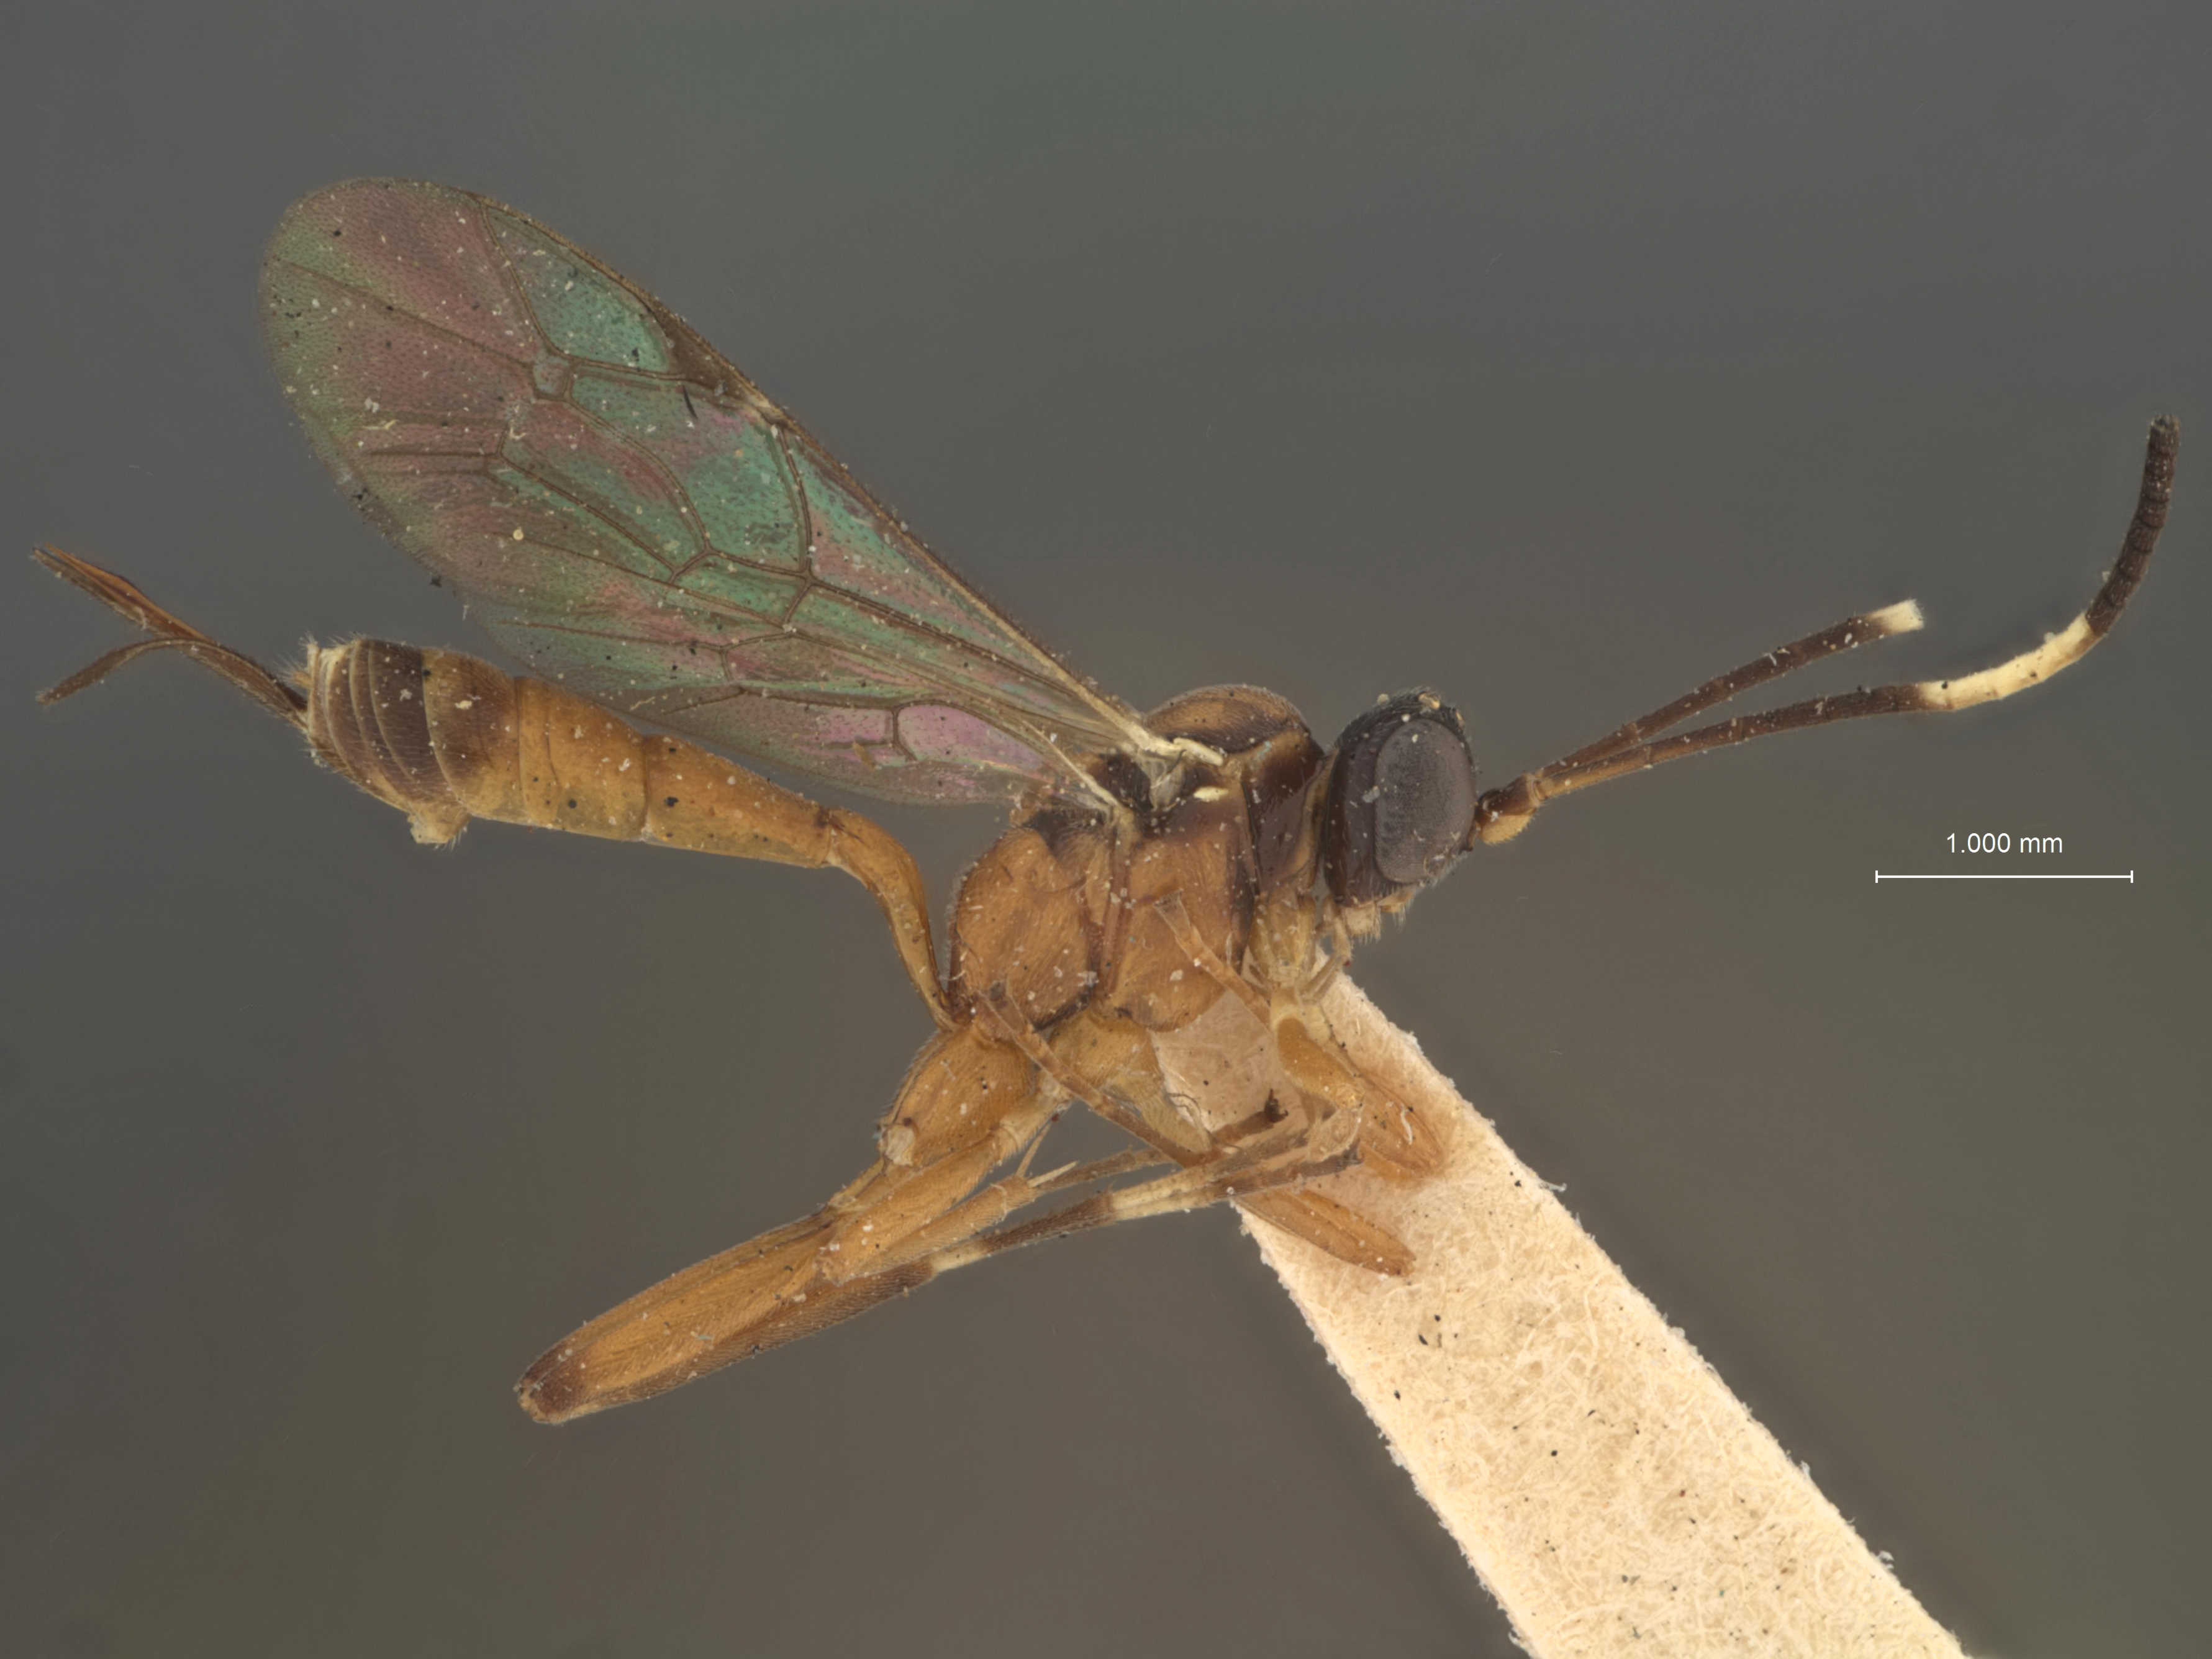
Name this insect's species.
Spilocryptus polychrosidis
